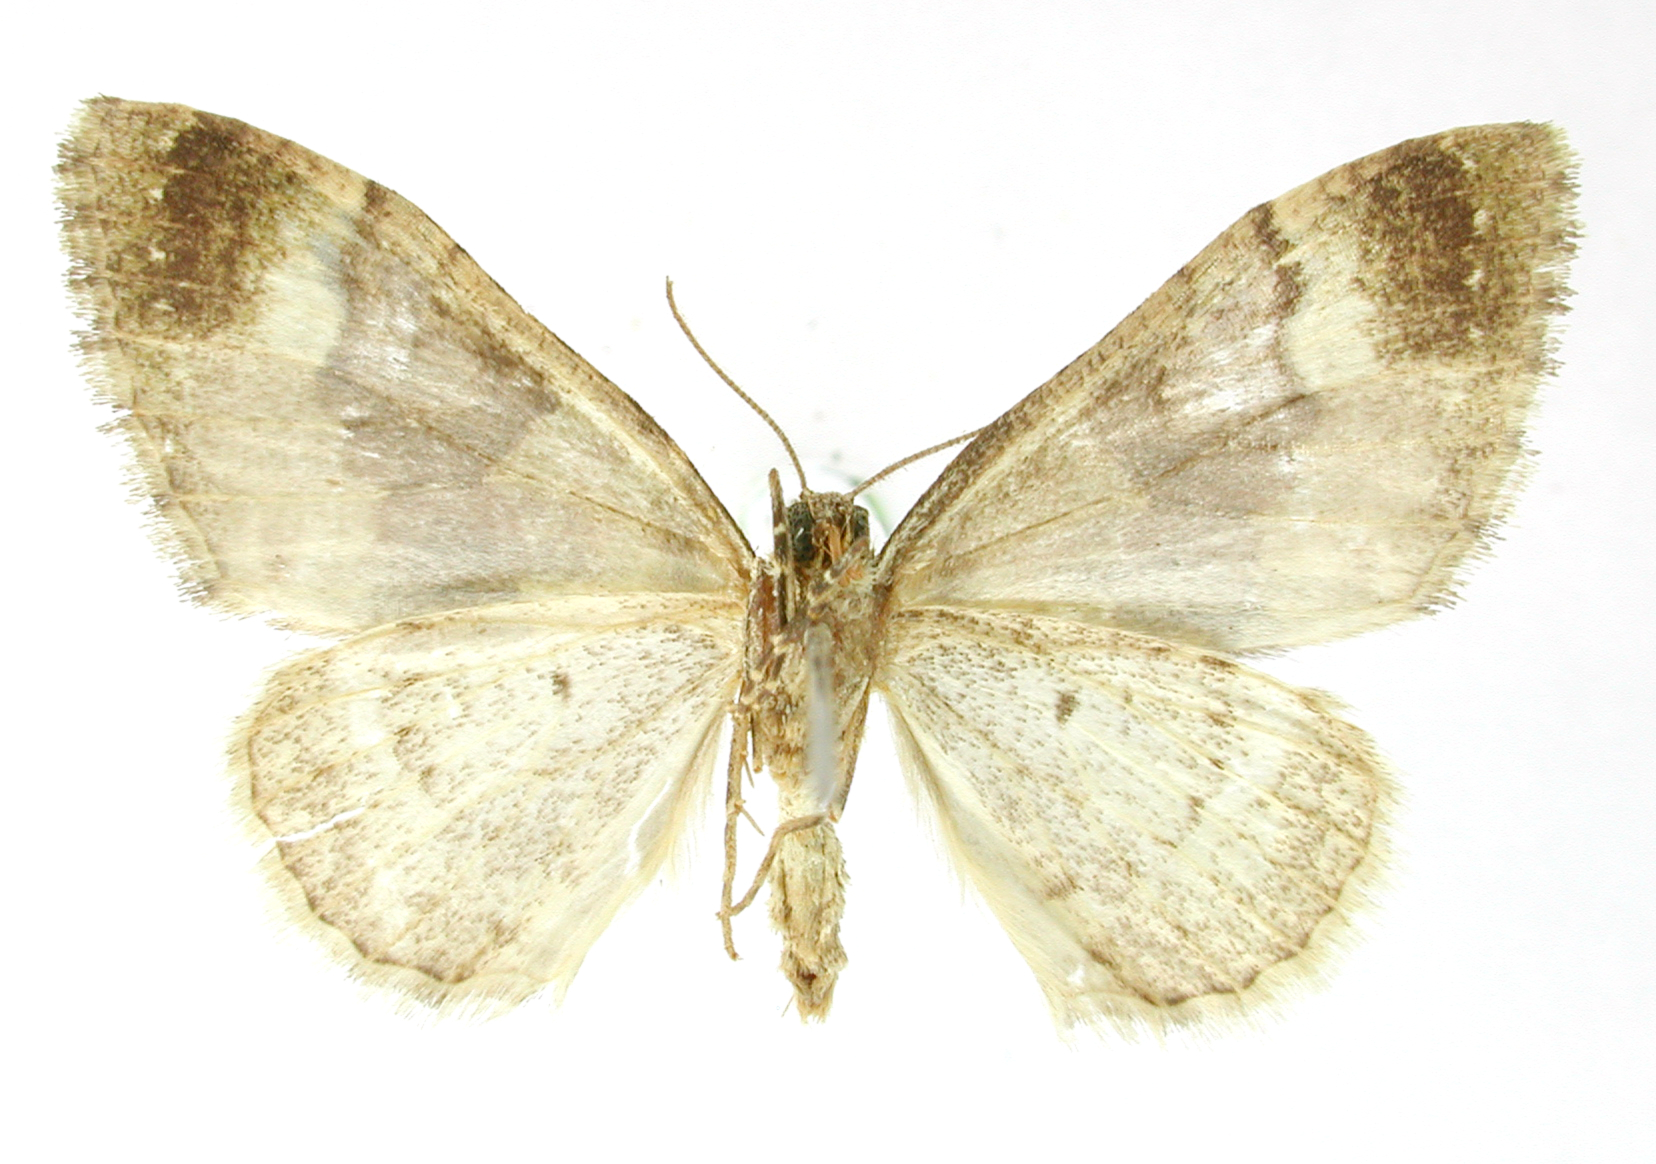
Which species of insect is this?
Cidaria adexitata
